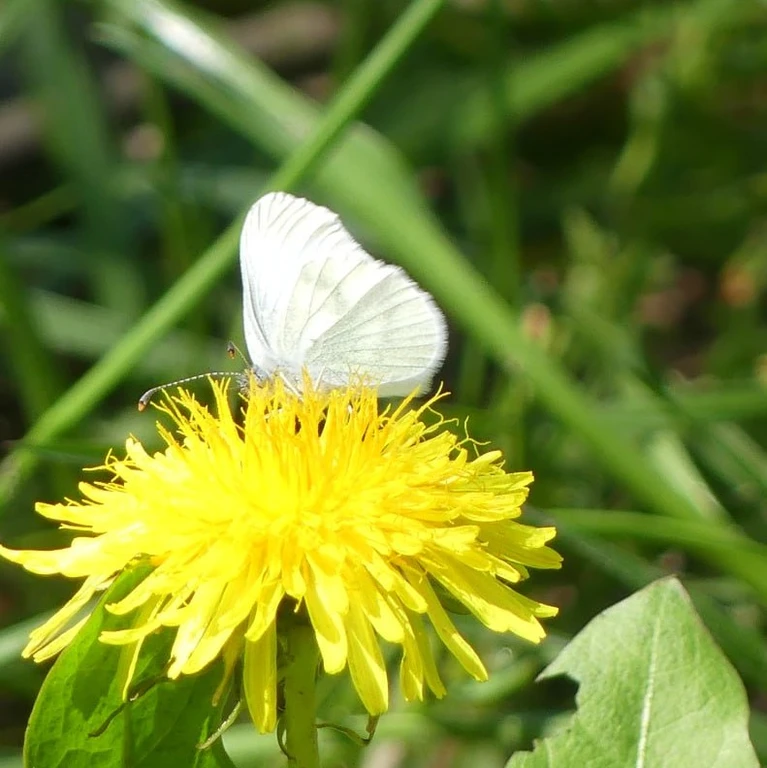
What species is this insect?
Leptidea sinapis/juvernica
